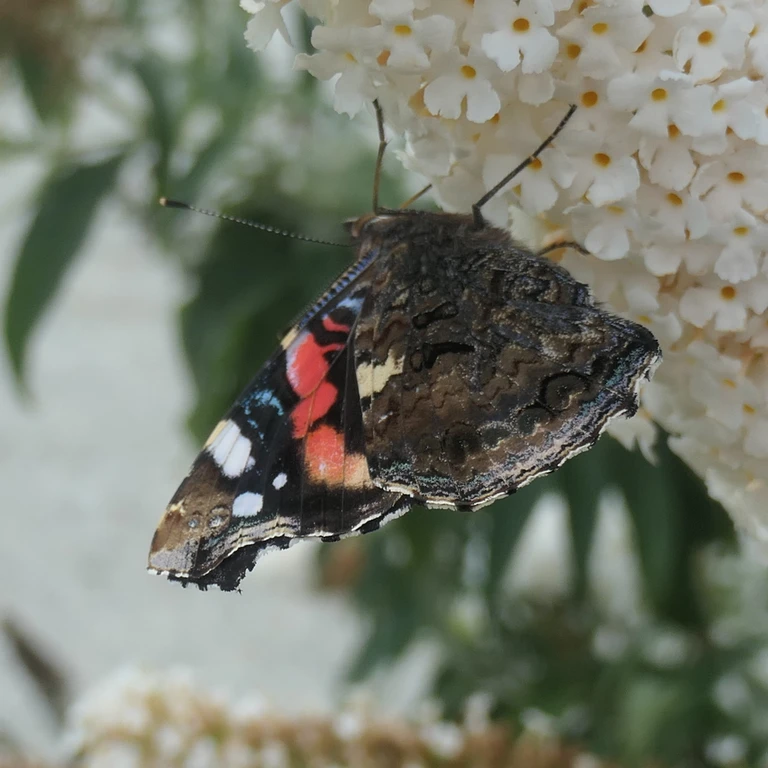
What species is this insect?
Vanessa atalanta
